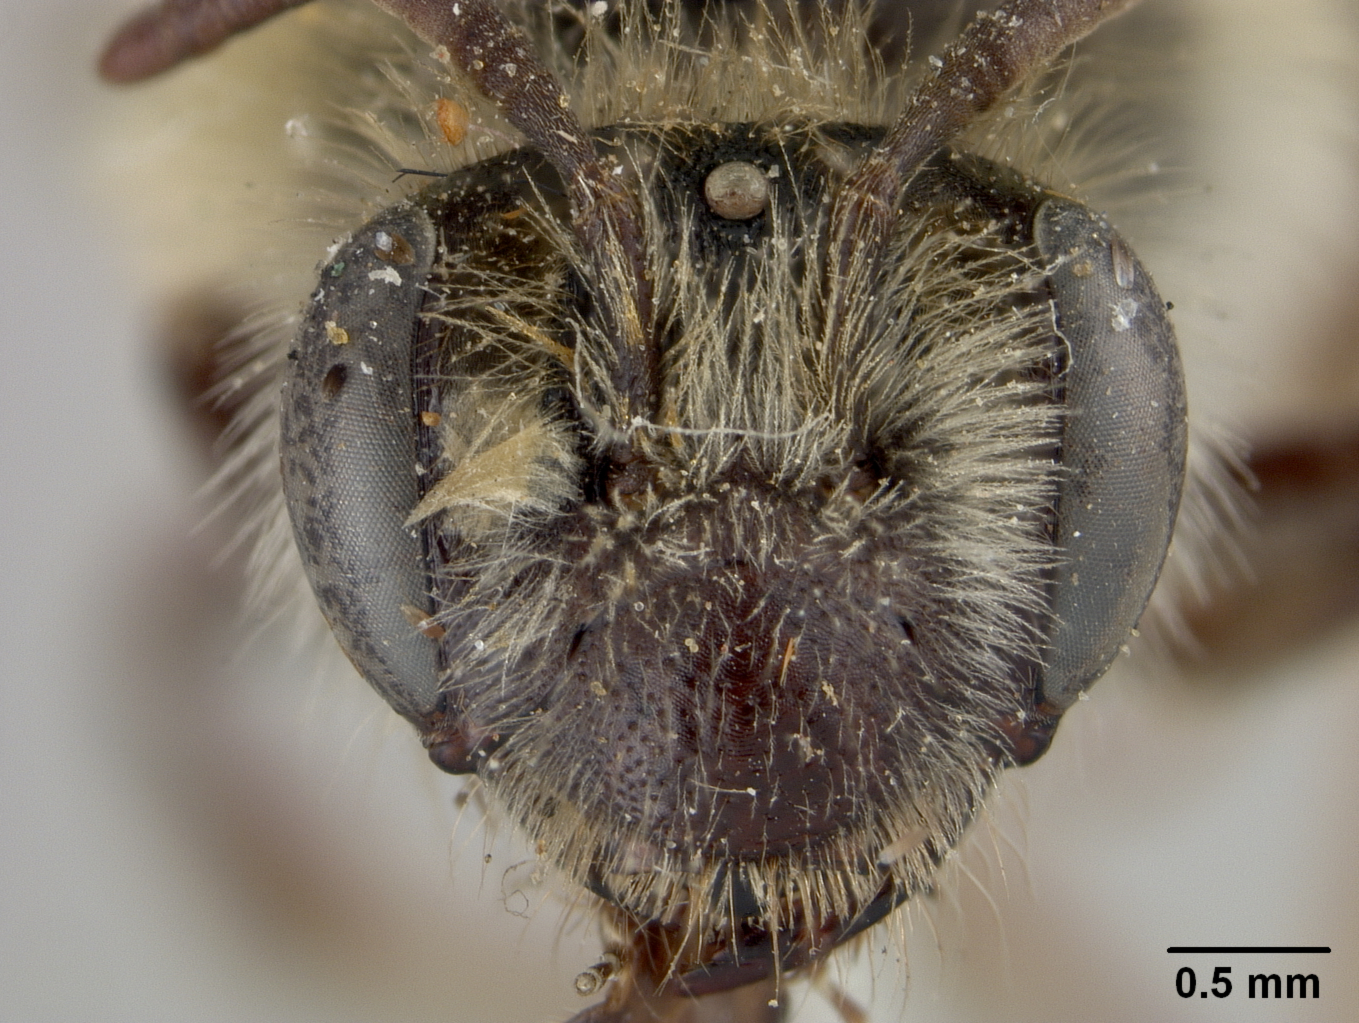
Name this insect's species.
Andrena macgillivrayi
